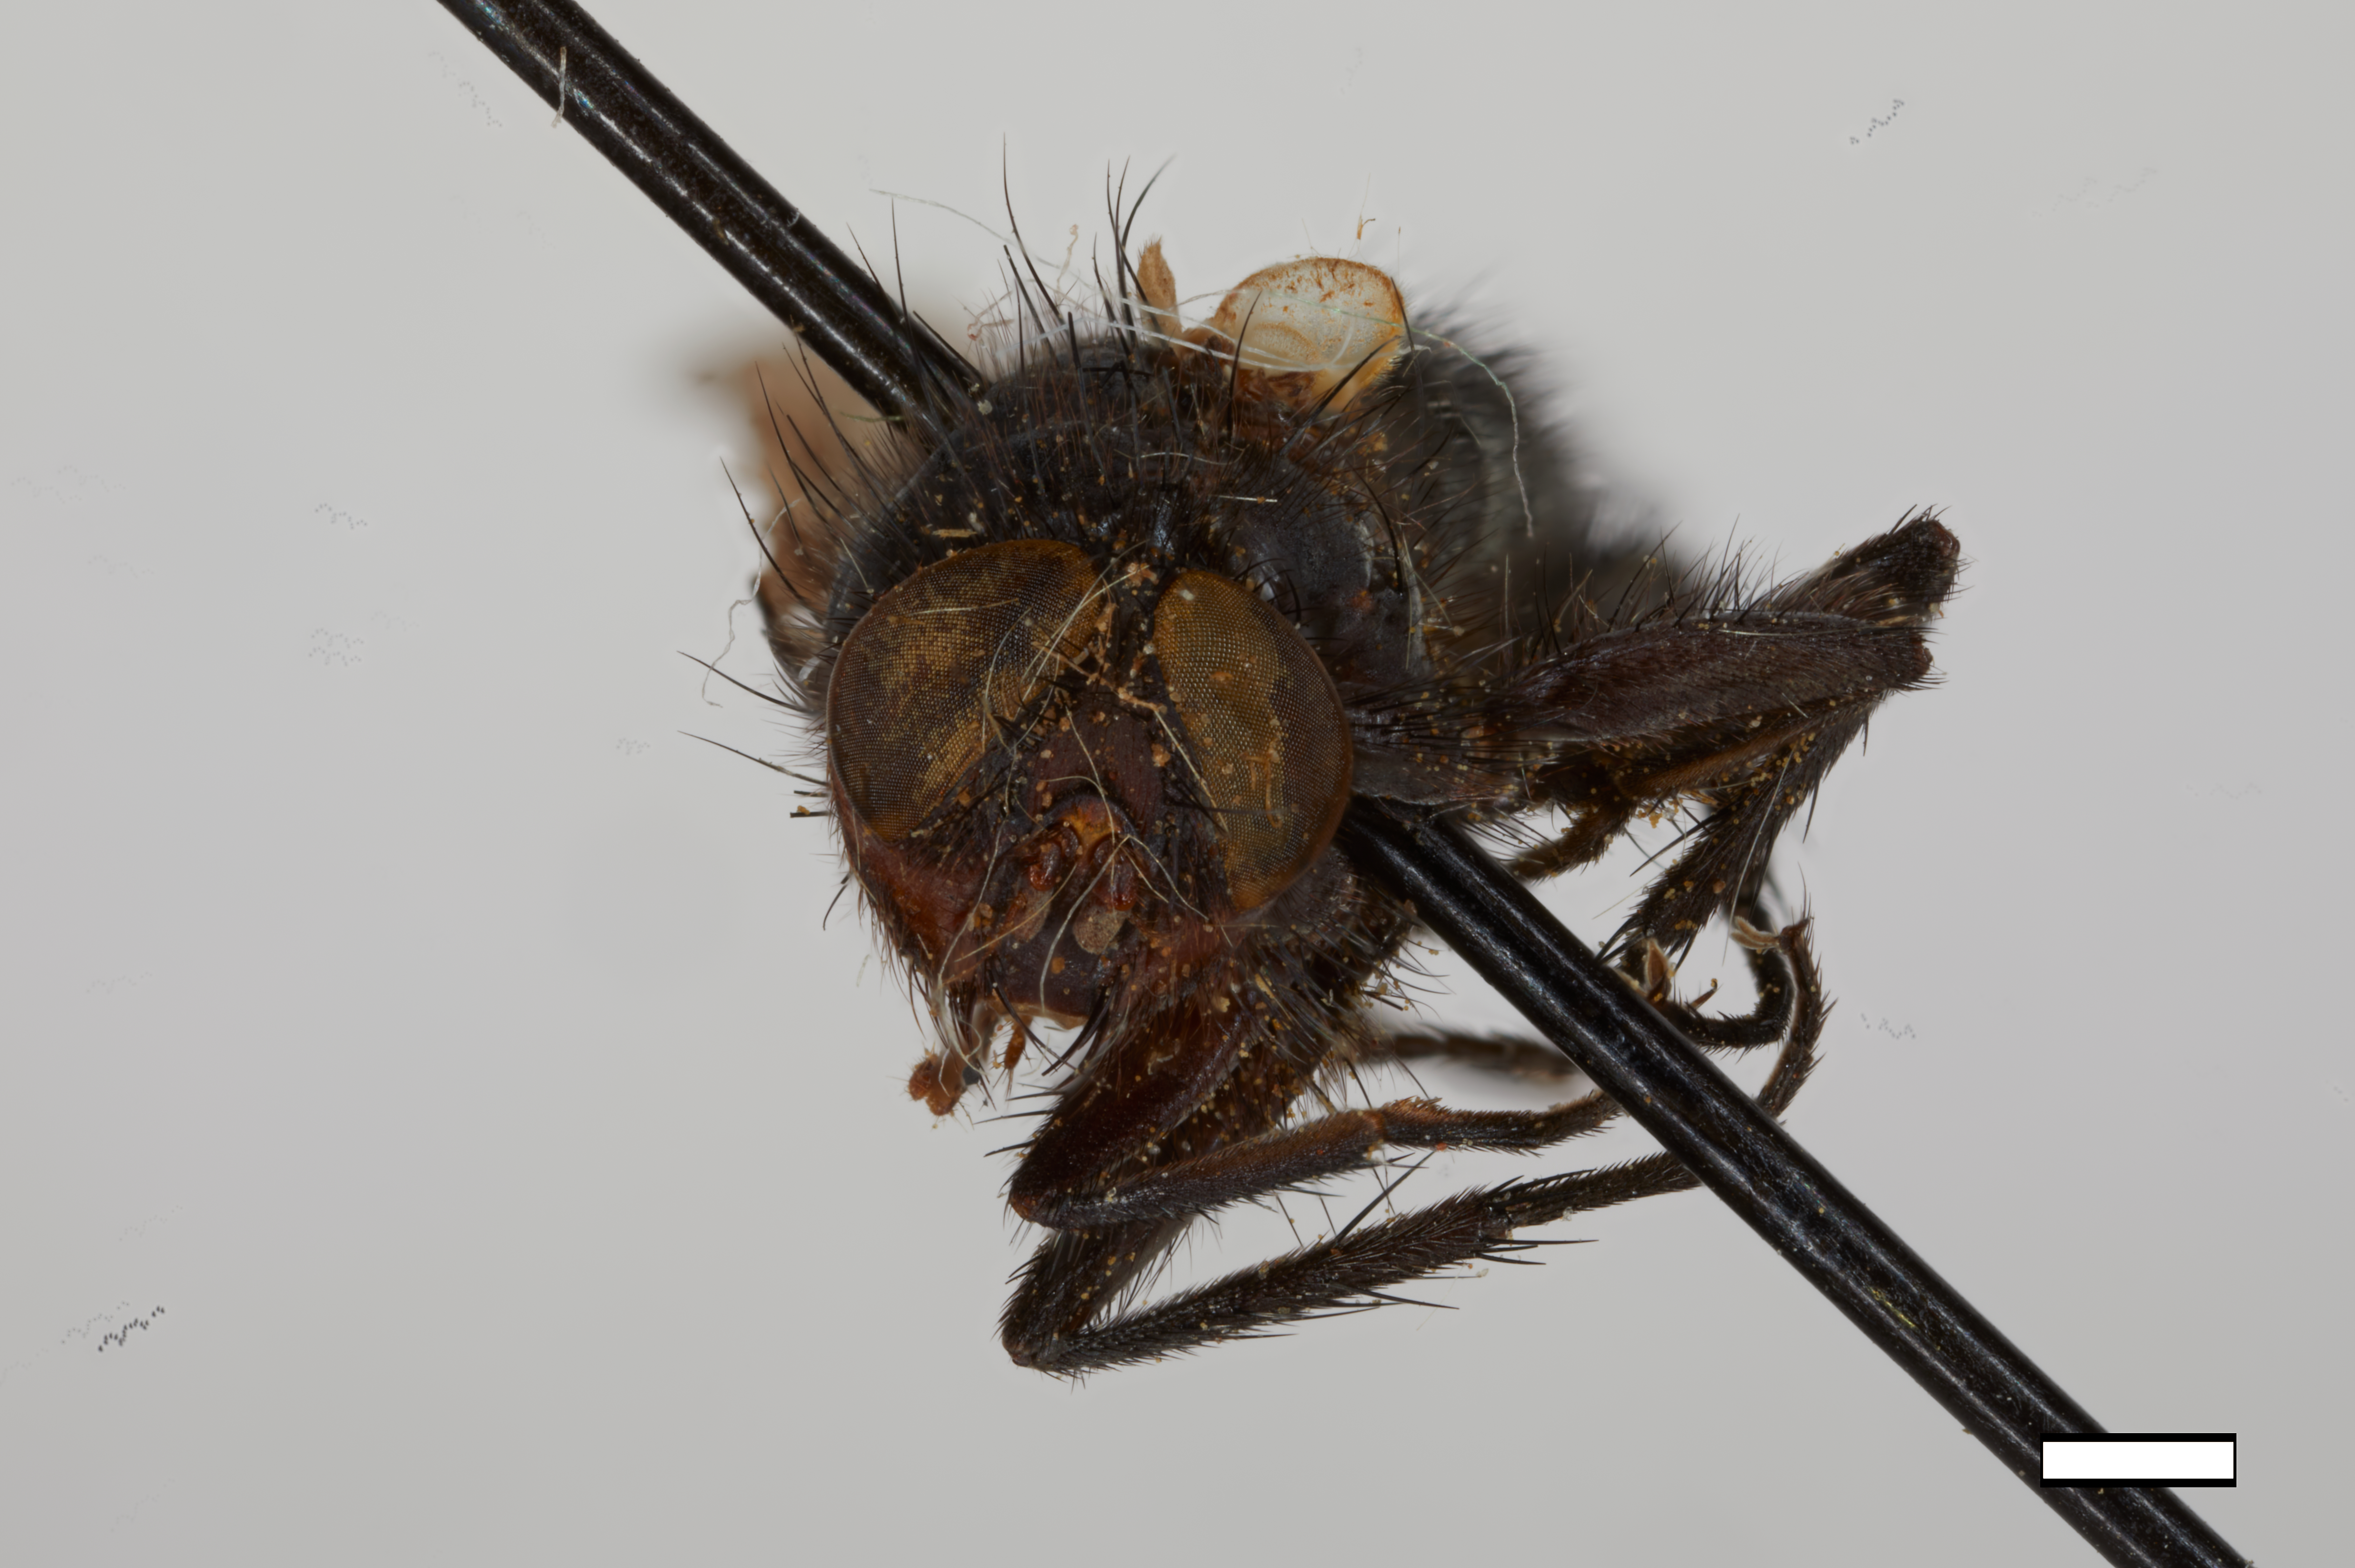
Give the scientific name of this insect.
Melanodexiopsis nox (also Melanodexia nox)
